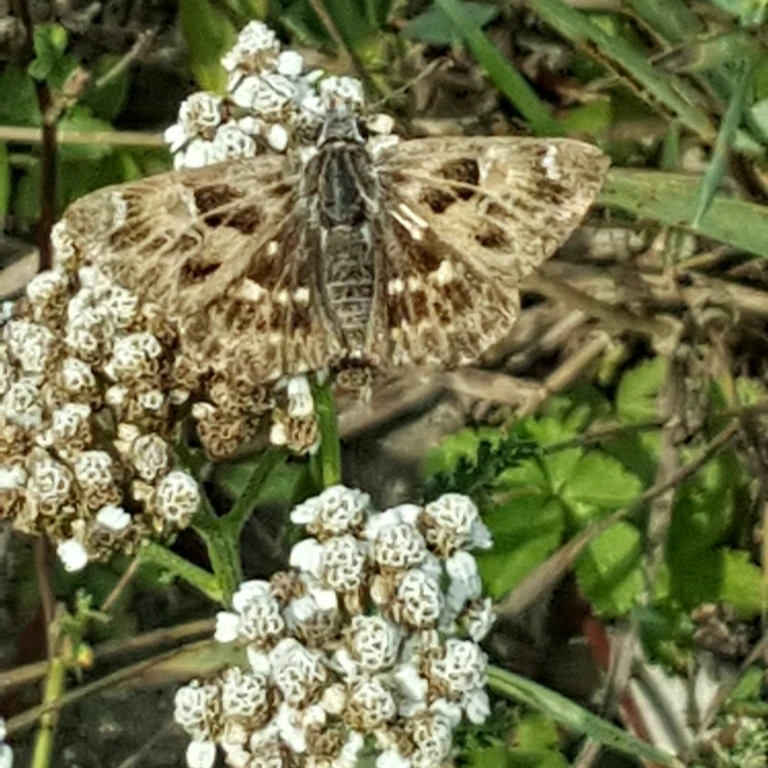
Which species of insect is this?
Carcharodus alceae
